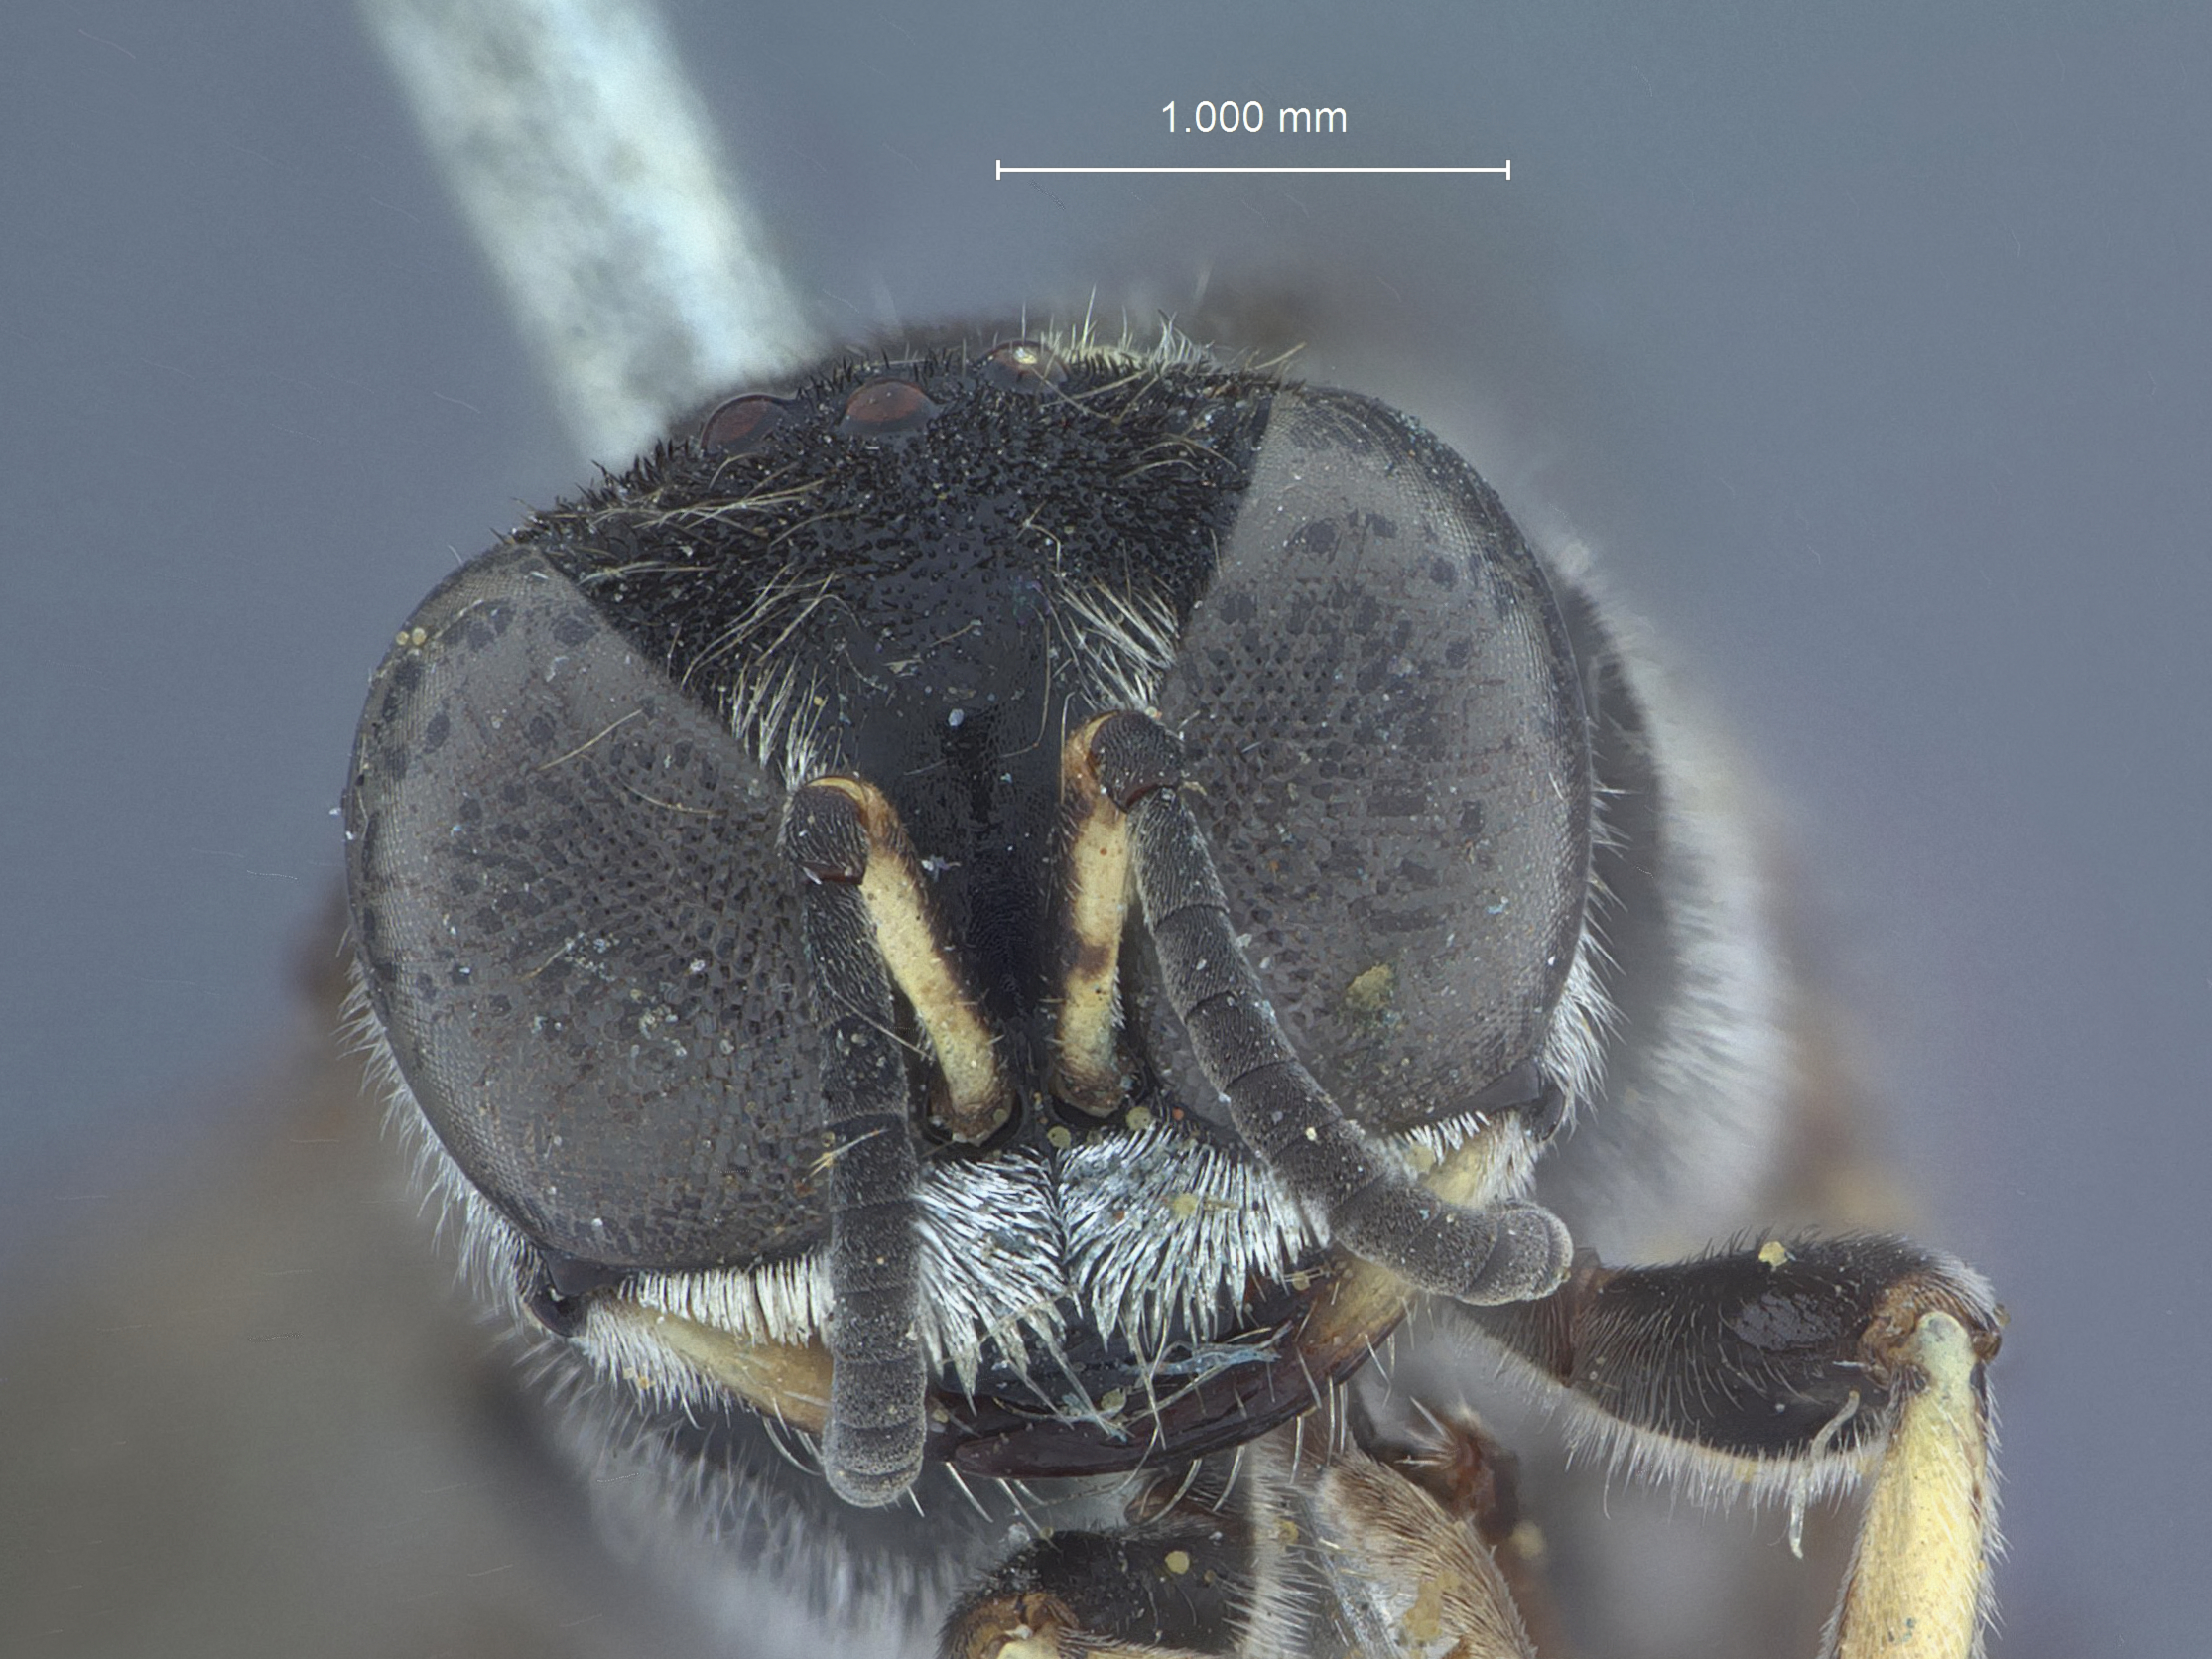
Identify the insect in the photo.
Thyreopus venator
